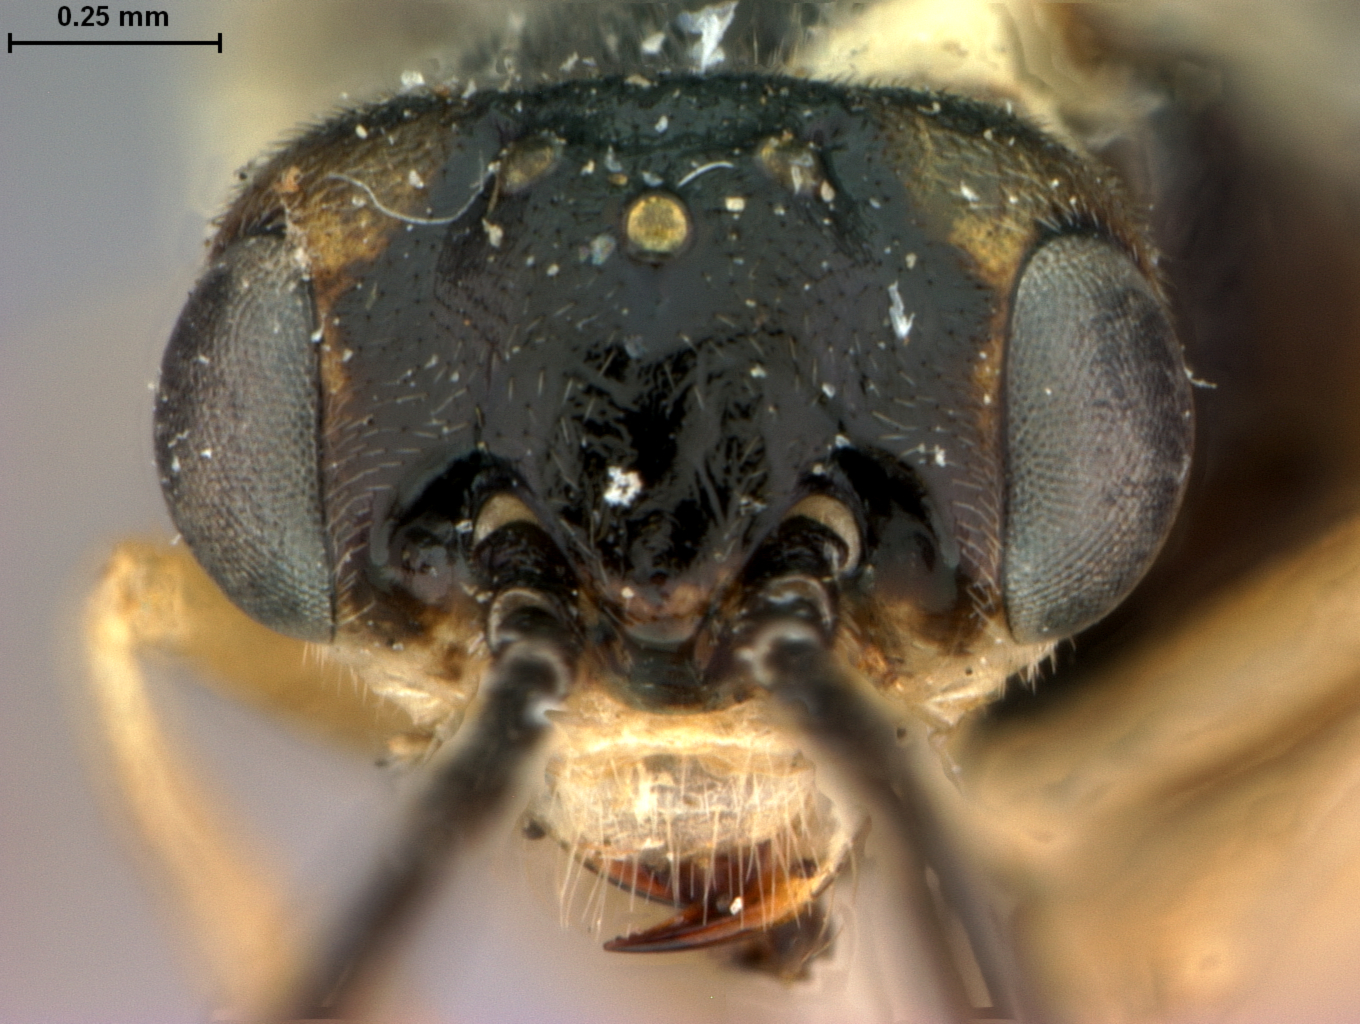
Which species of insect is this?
Pontania agama
